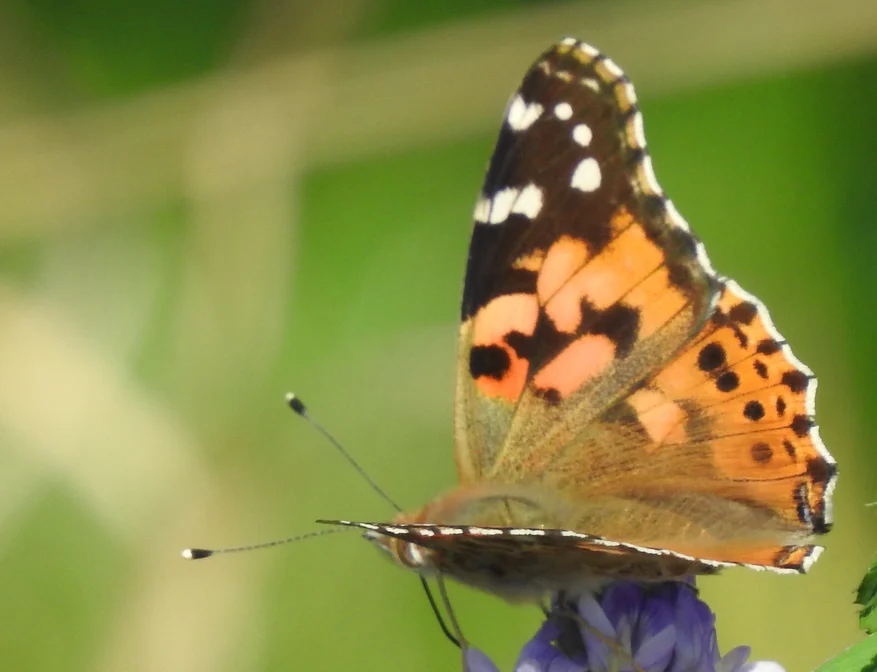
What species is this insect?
Vanessa cardui
